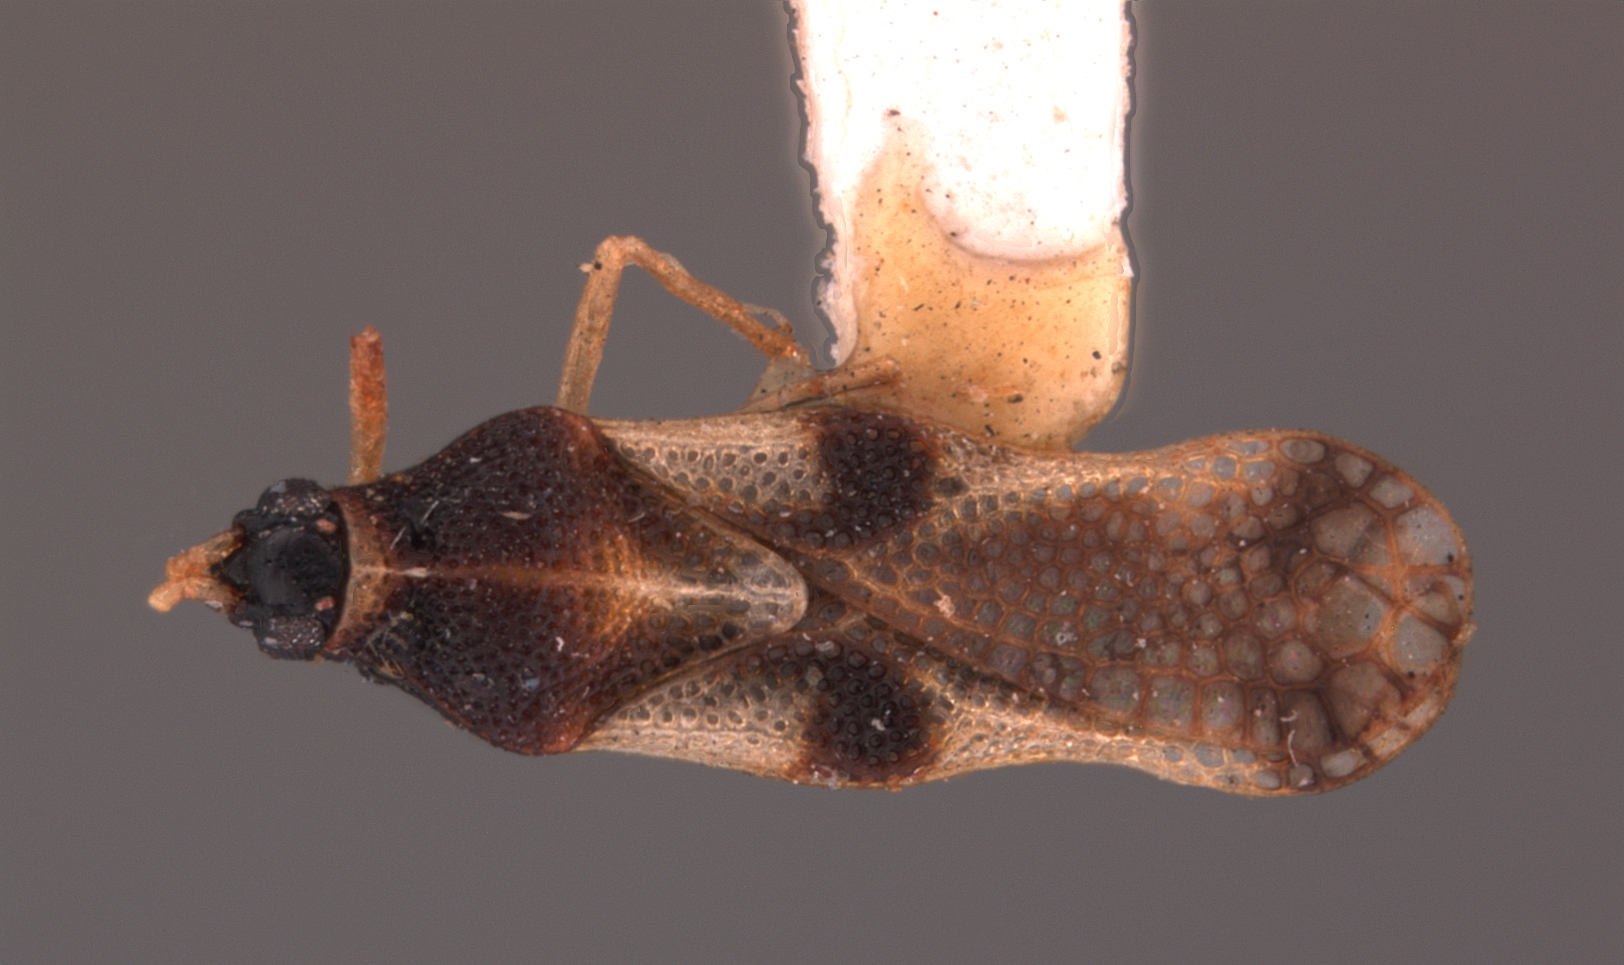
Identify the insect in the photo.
Amblystira morrisoni
